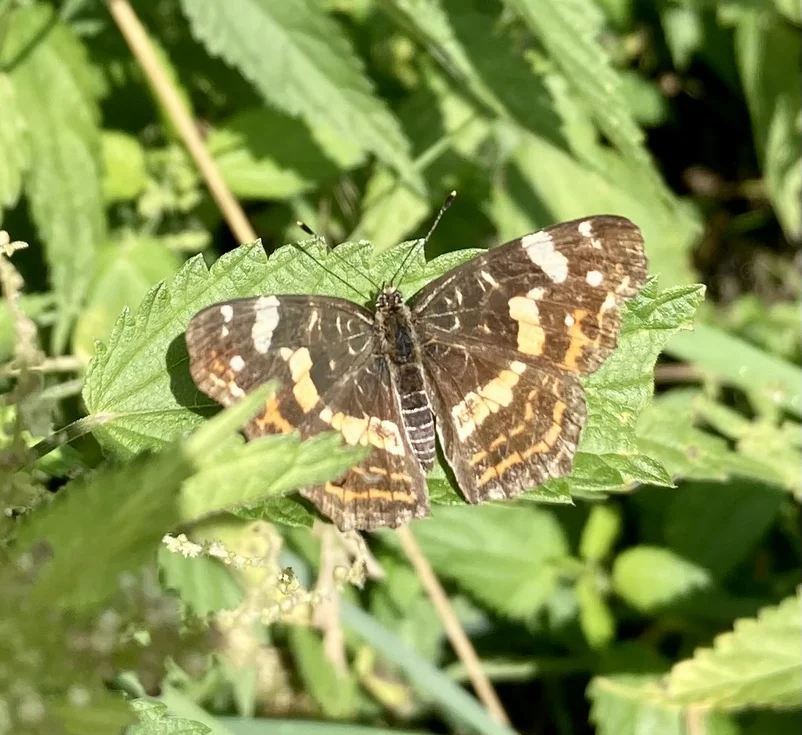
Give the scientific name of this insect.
Araschnia levana
